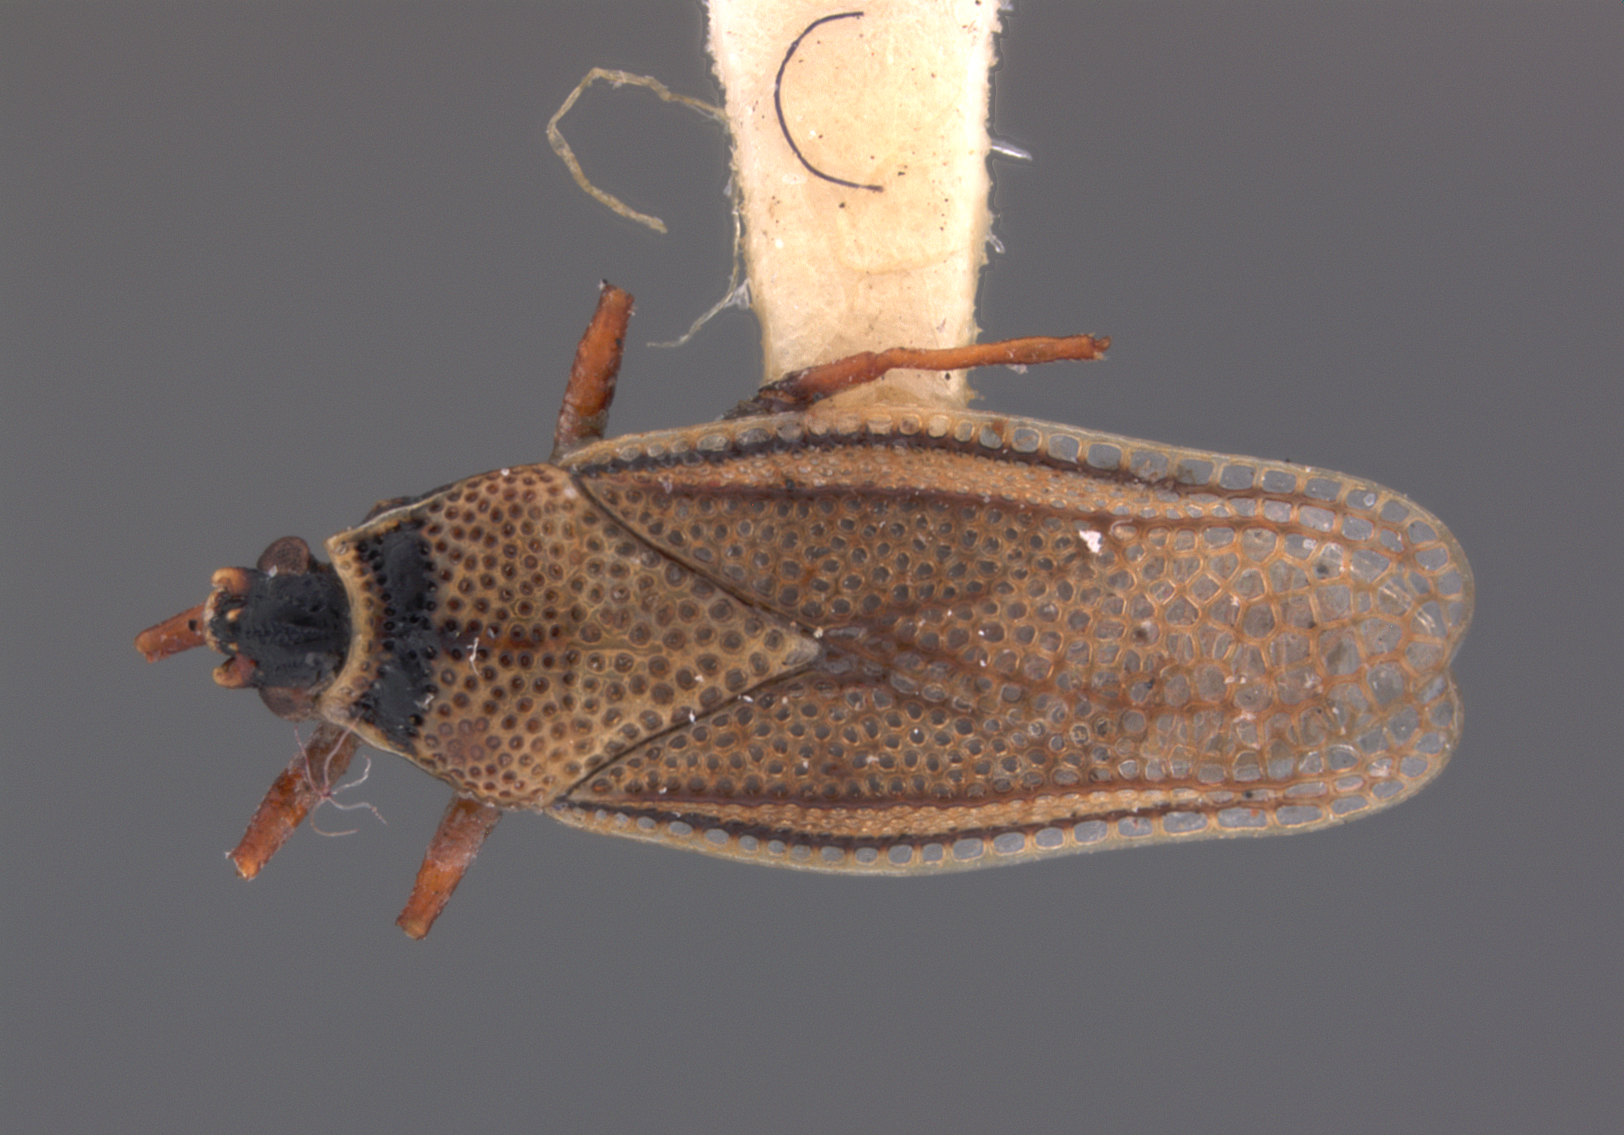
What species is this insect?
Epimixia roboris
